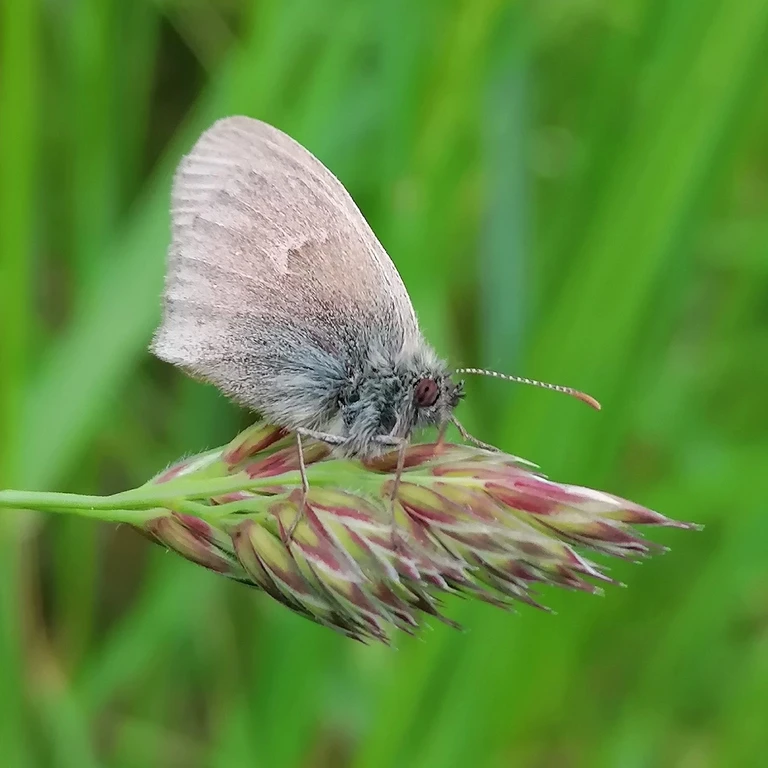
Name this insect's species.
Coenonympha pamphilus
